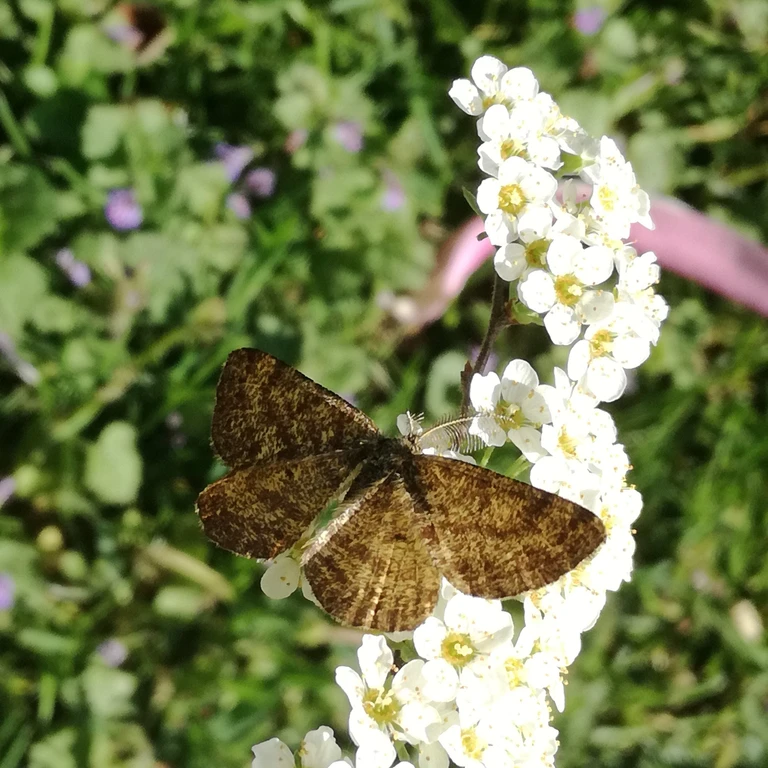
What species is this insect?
Ematurga atomaria
